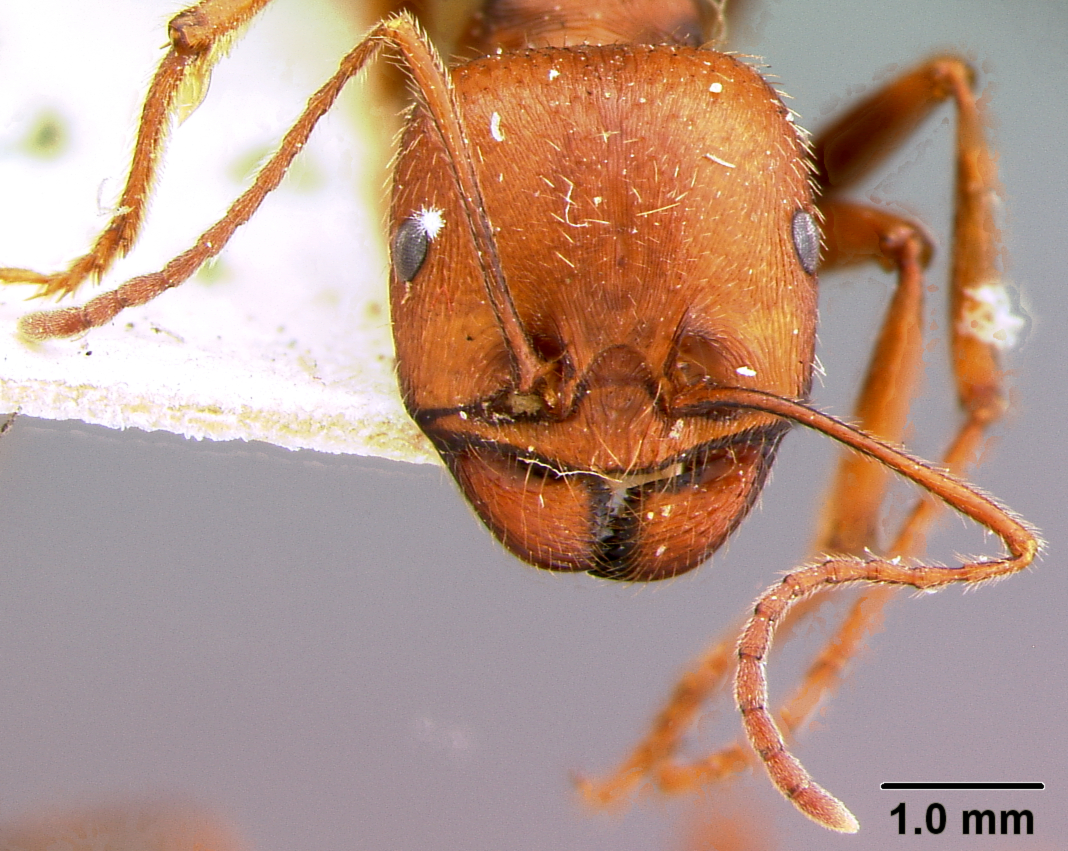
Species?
Messor oertzeni
